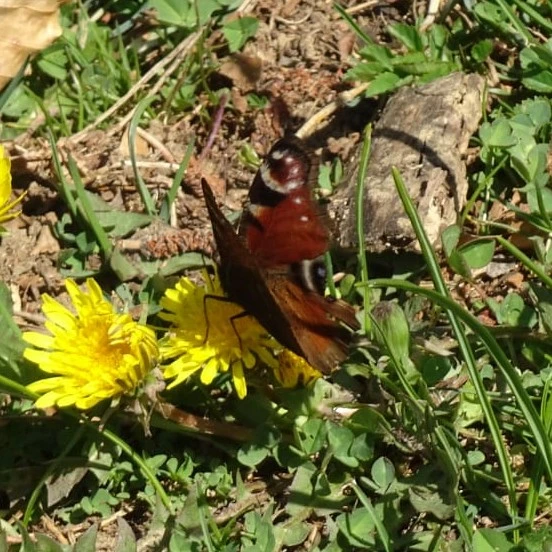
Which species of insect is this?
Aglais io
